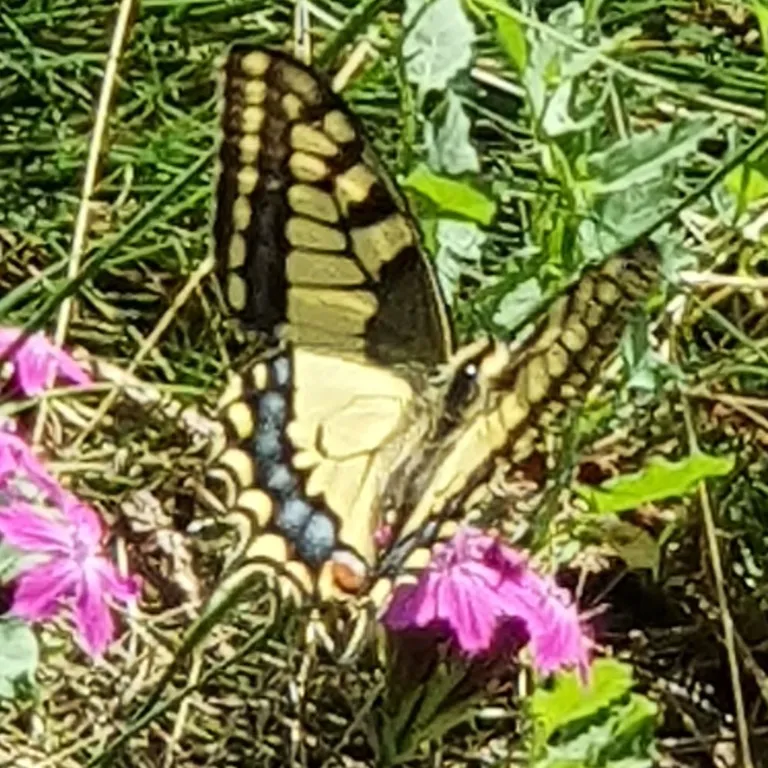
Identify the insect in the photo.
Papilio machaon
